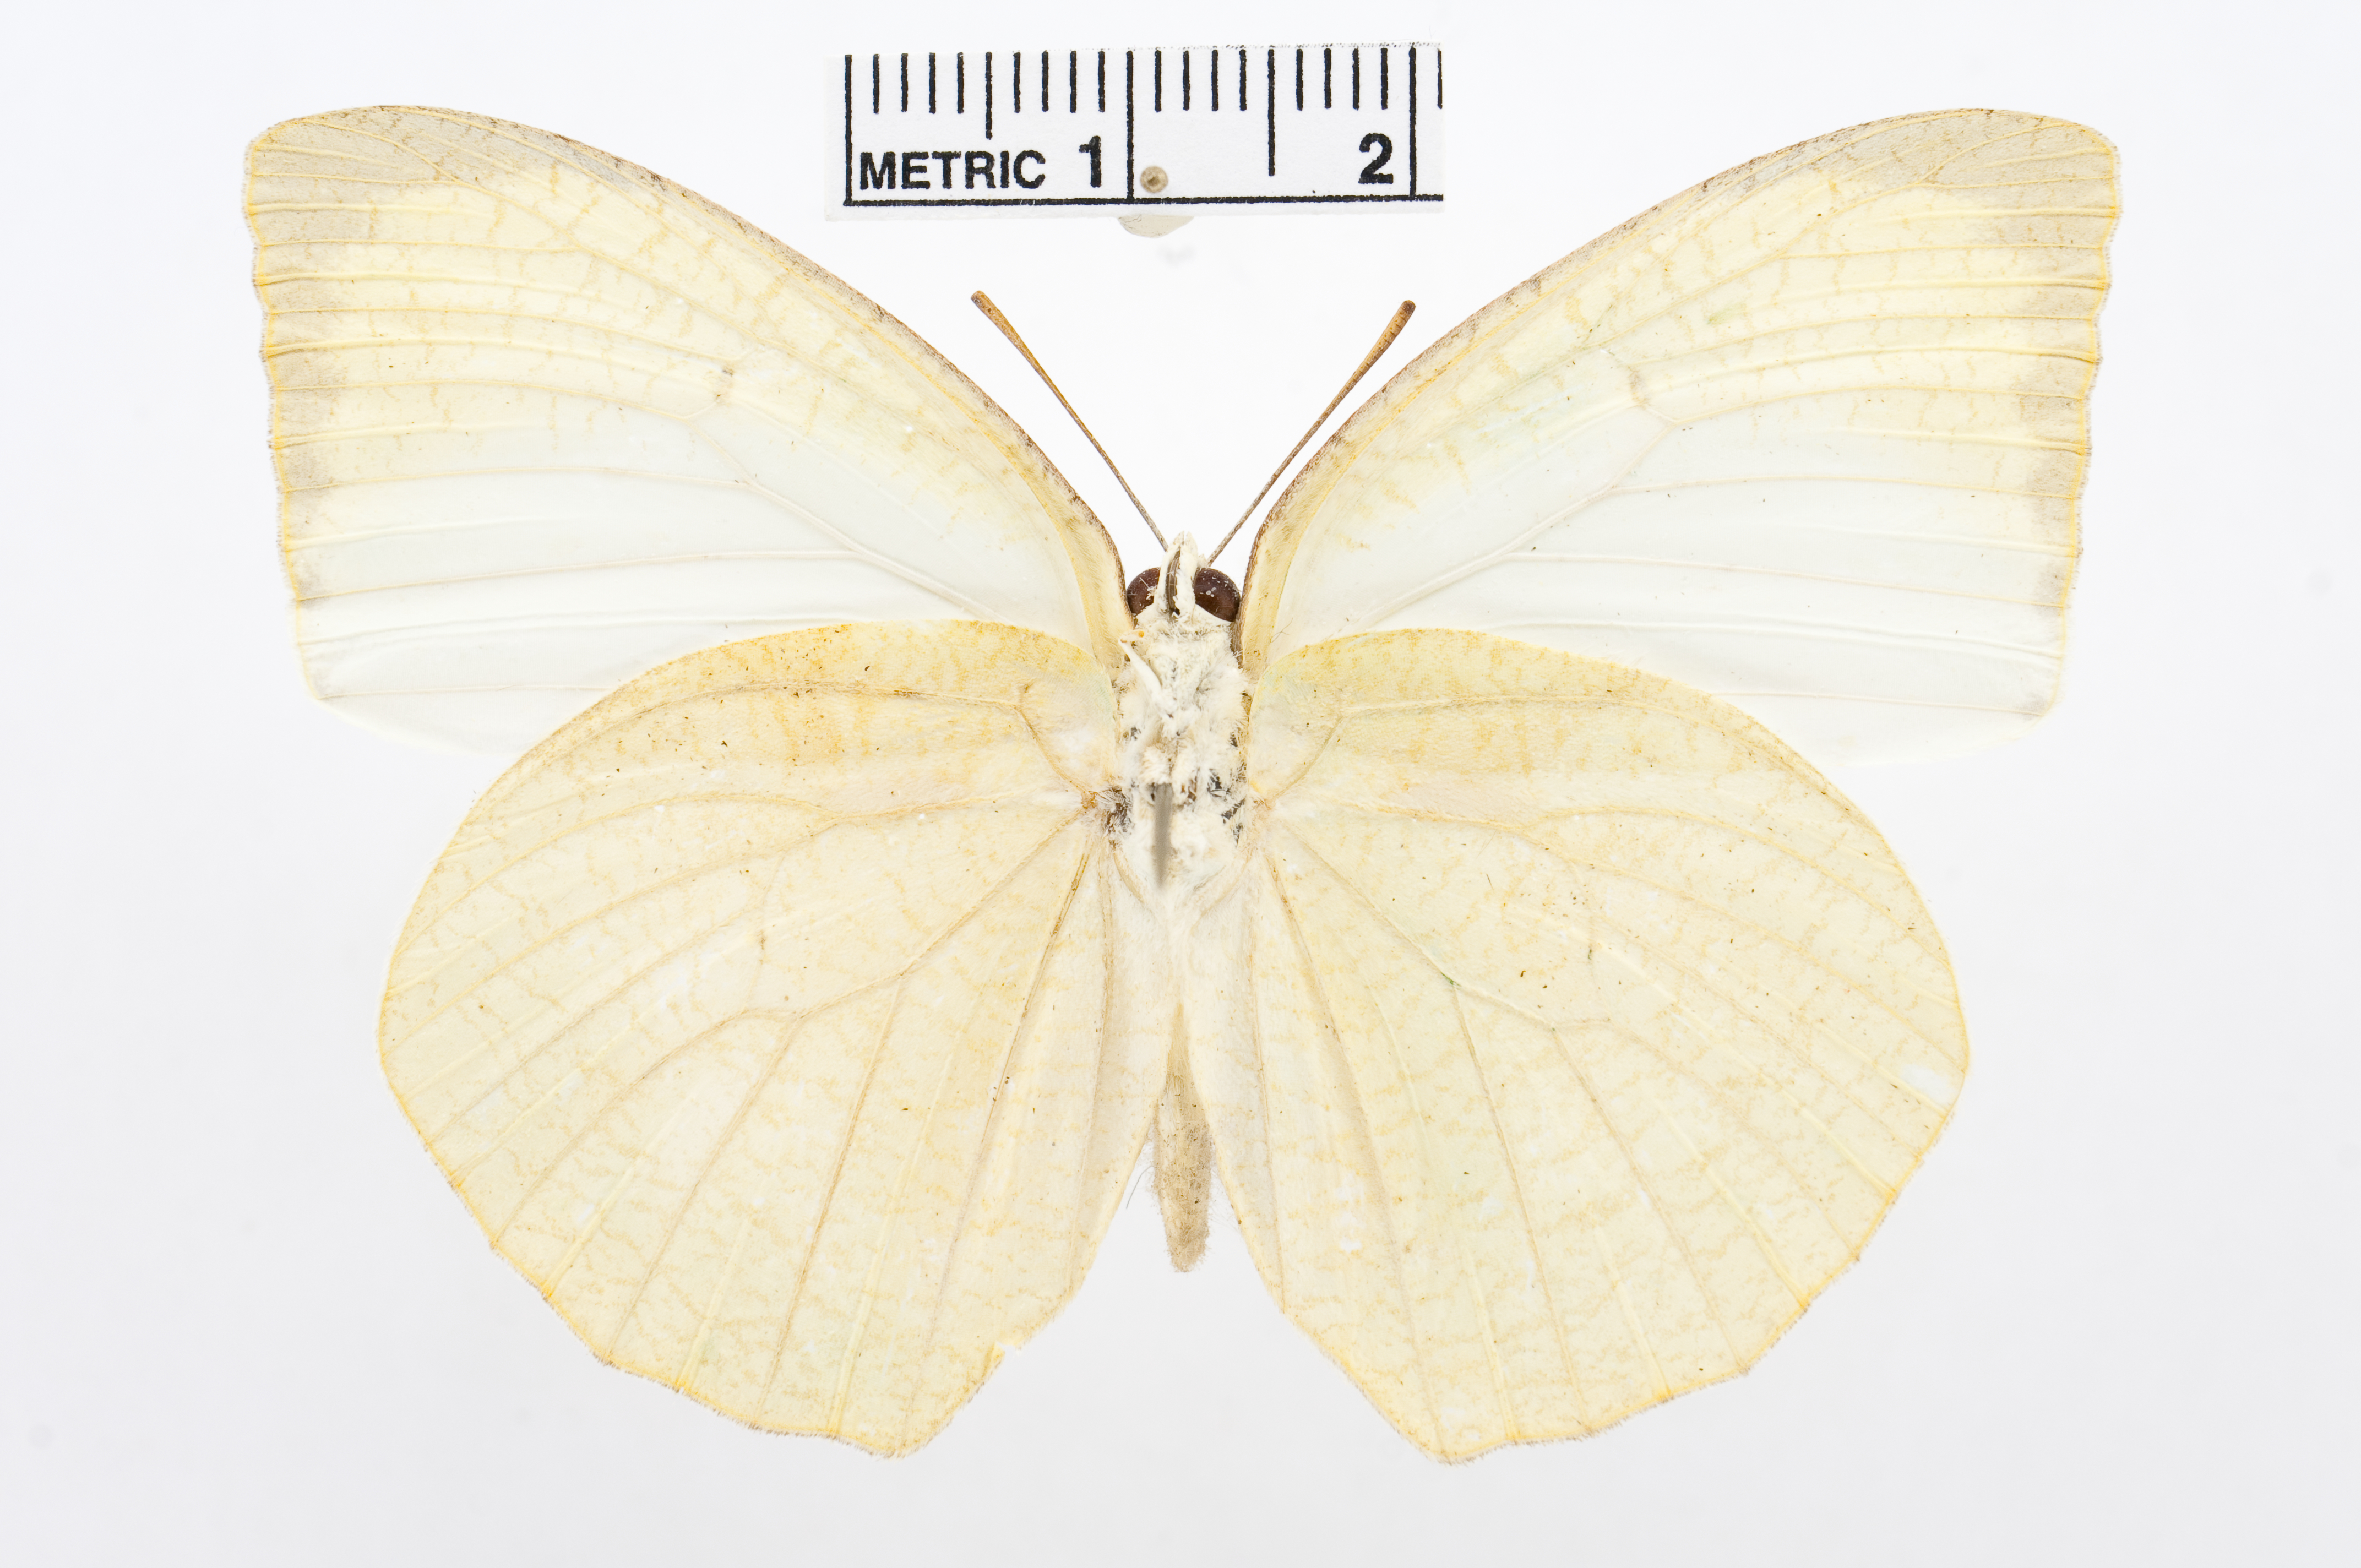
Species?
Catopsilia pyranthe
